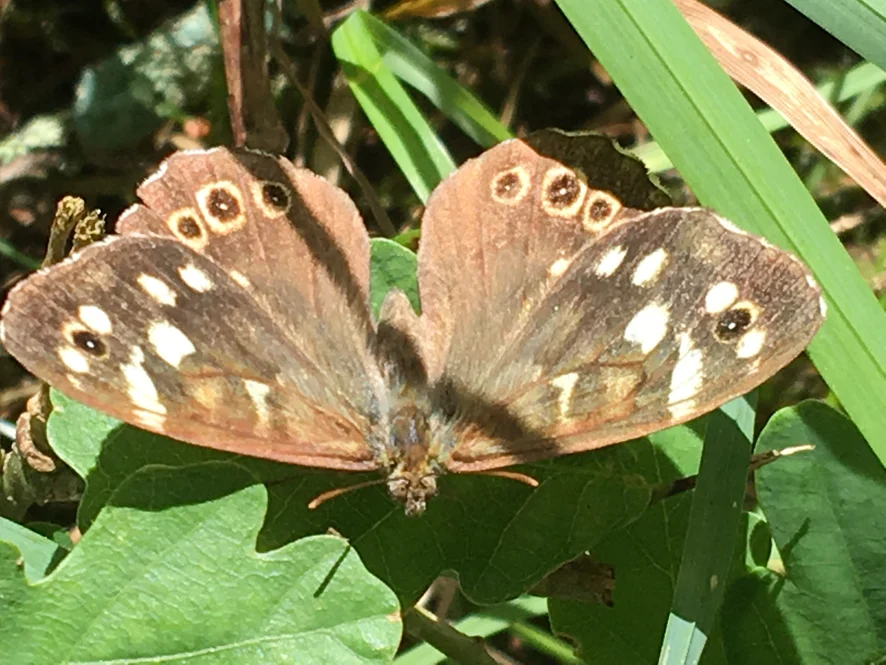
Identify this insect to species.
Pararge aegeria
